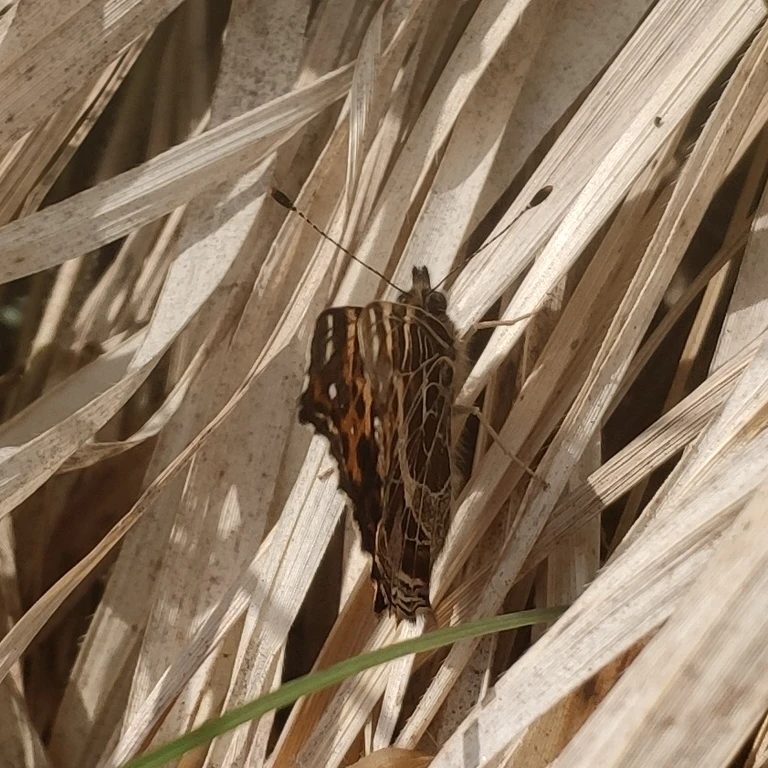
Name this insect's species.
Araschnia levana
